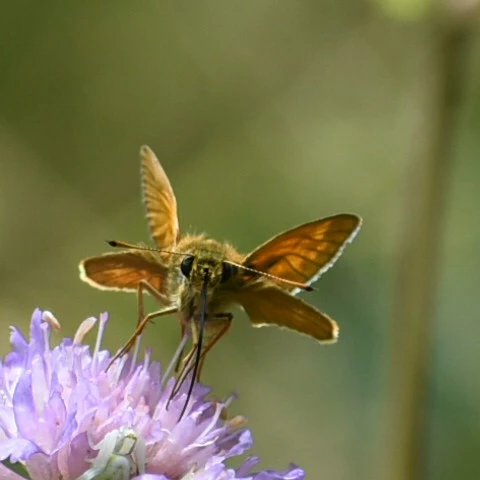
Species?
Ochlodes sylvanus (also Ochlodes venata)
